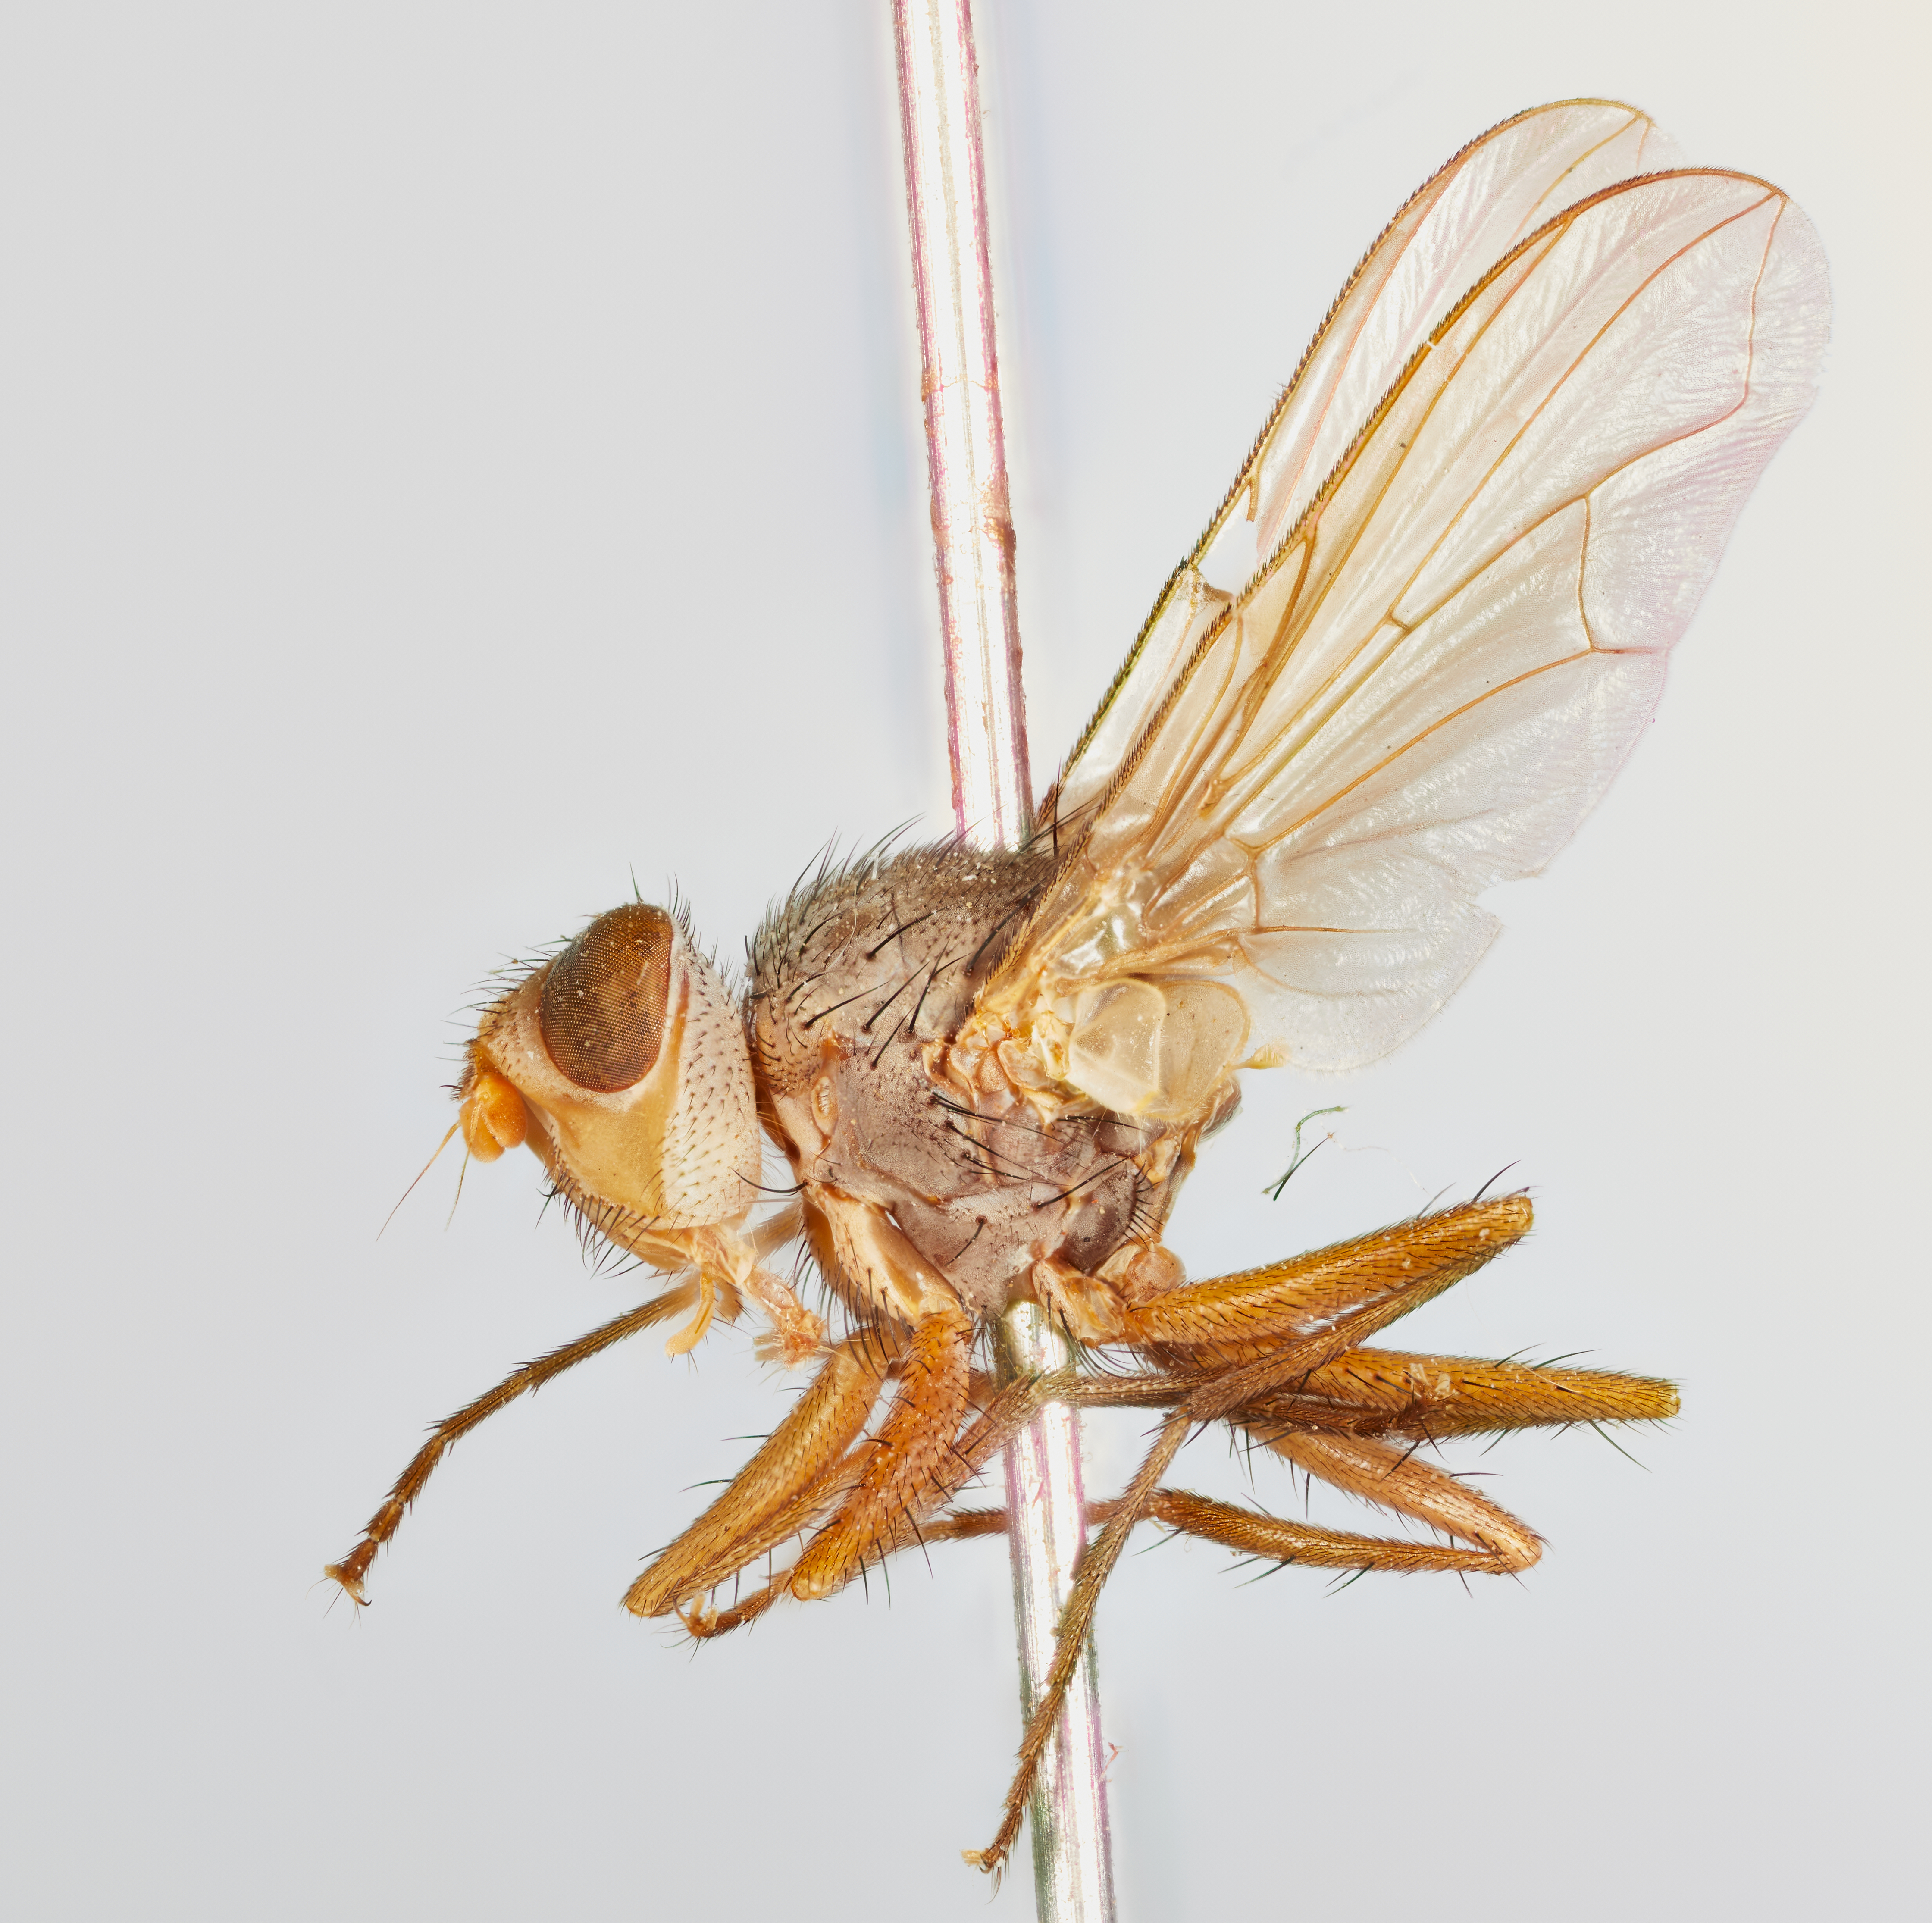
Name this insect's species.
Eutrixa exile
